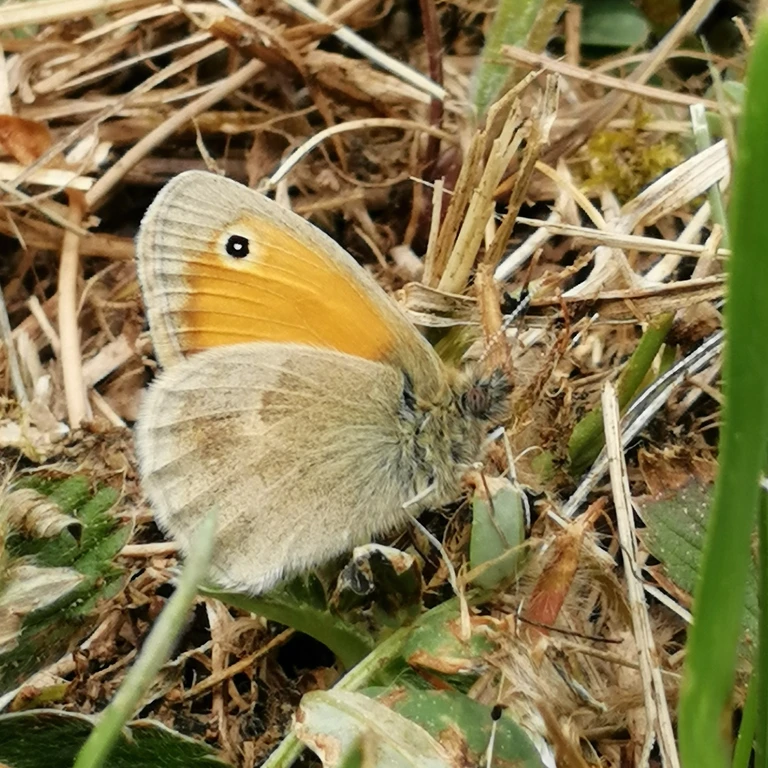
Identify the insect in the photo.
Coenonympha pamphilus
